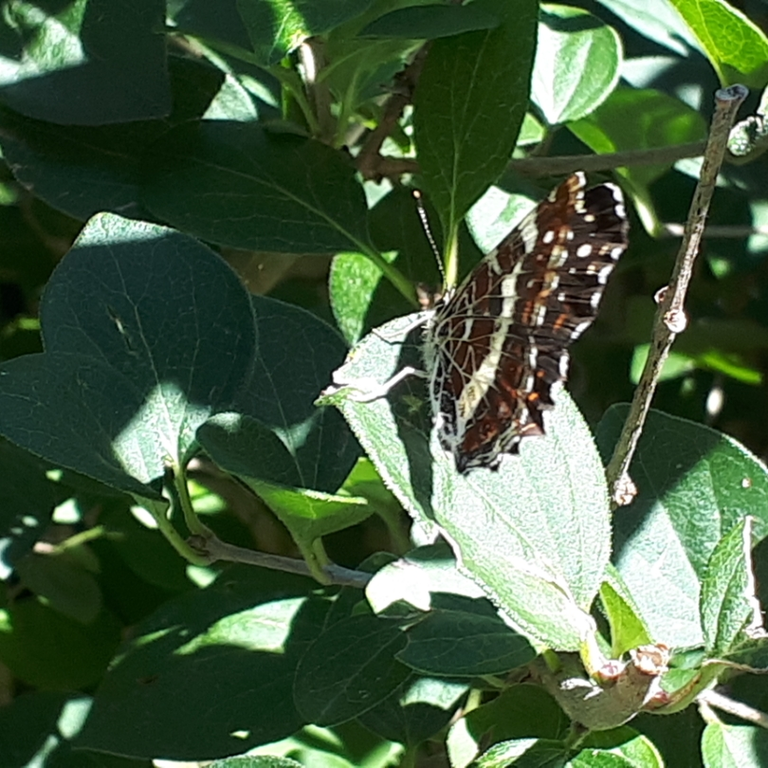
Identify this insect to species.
Araschnia levana
